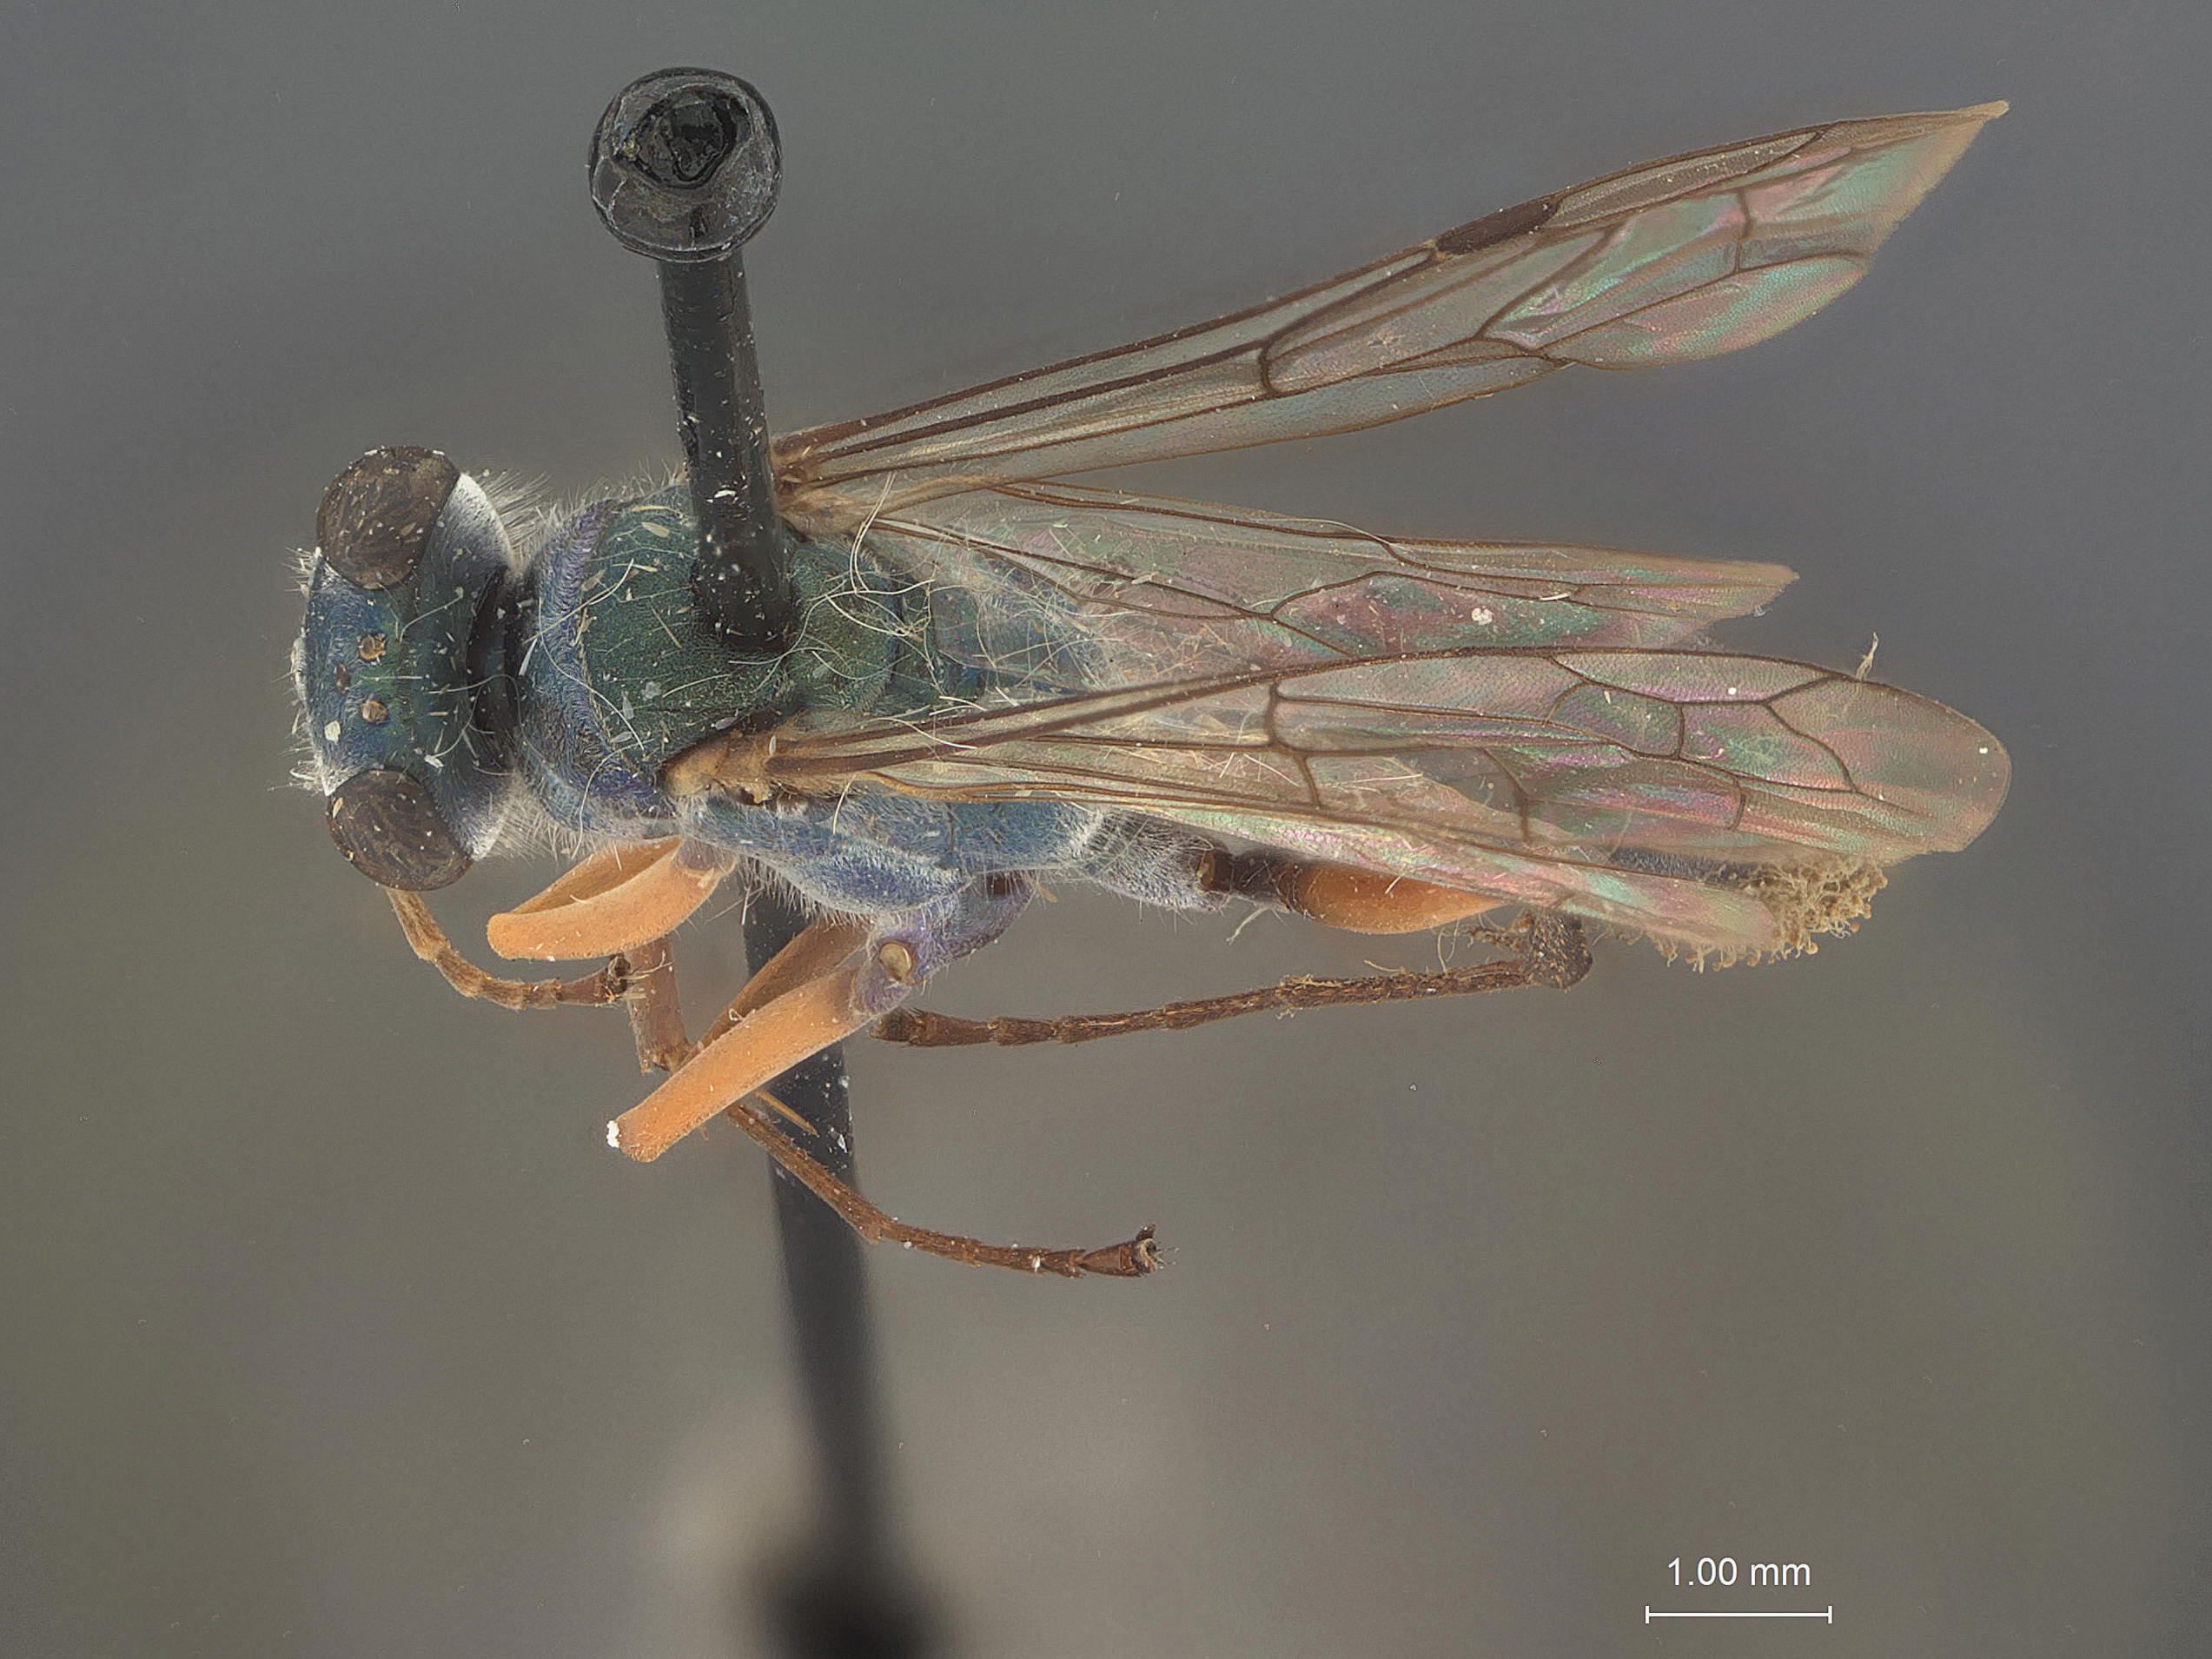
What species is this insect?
Auplopus buscki
